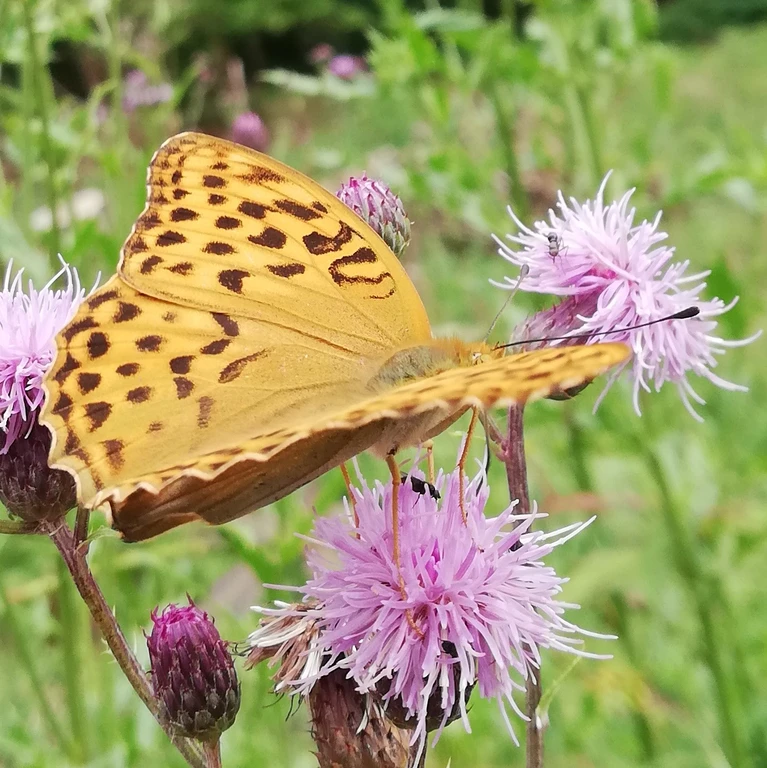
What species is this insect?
Argynnis paphia
